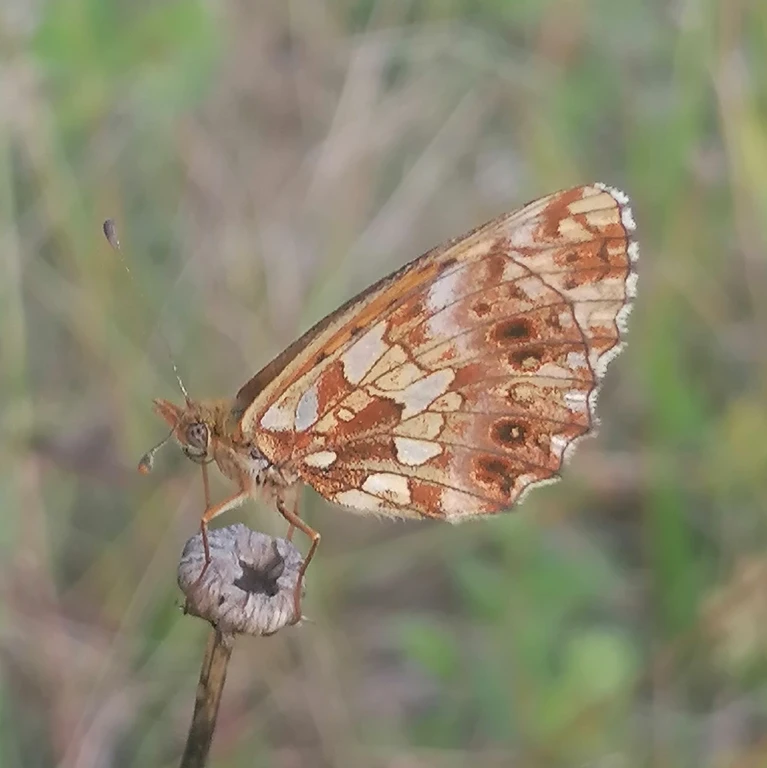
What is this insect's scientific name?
Boloria dia
